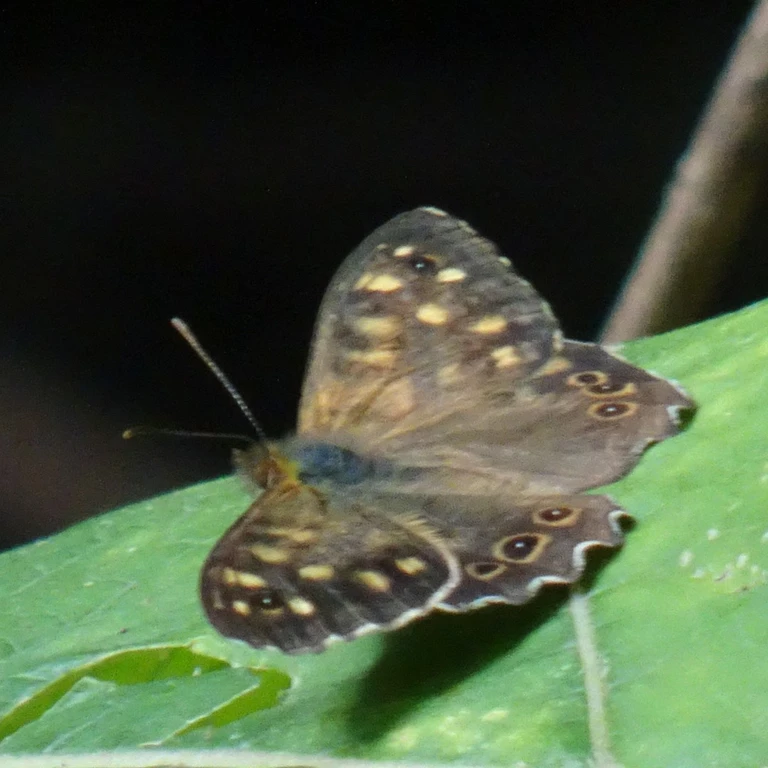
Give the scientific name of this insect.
Pararge aegeria
